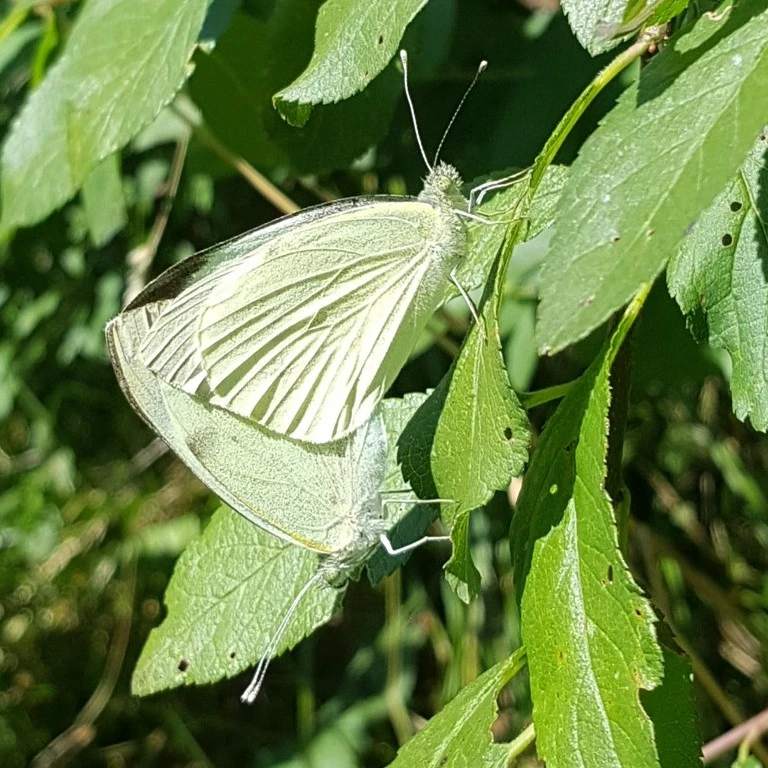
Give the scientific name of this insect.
Pieris brassicae
